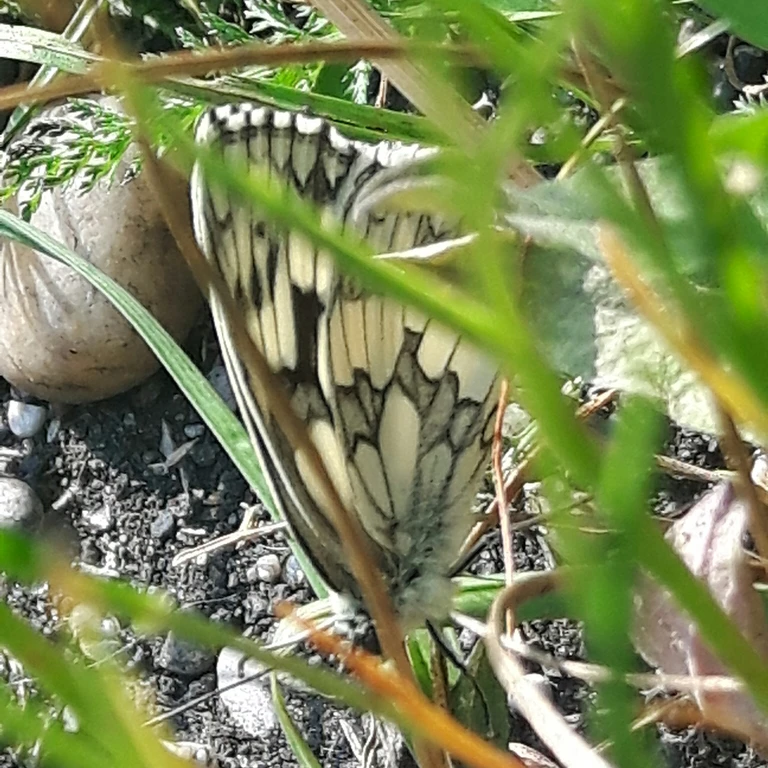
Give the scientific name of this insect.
Melanargia galathea
